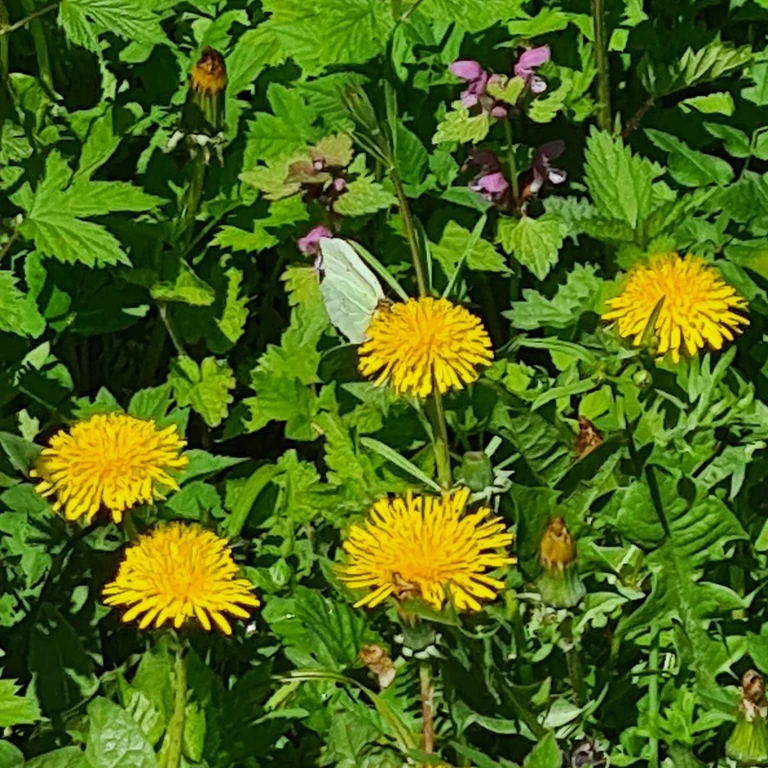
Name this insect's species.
Gonepteryx rhamni
